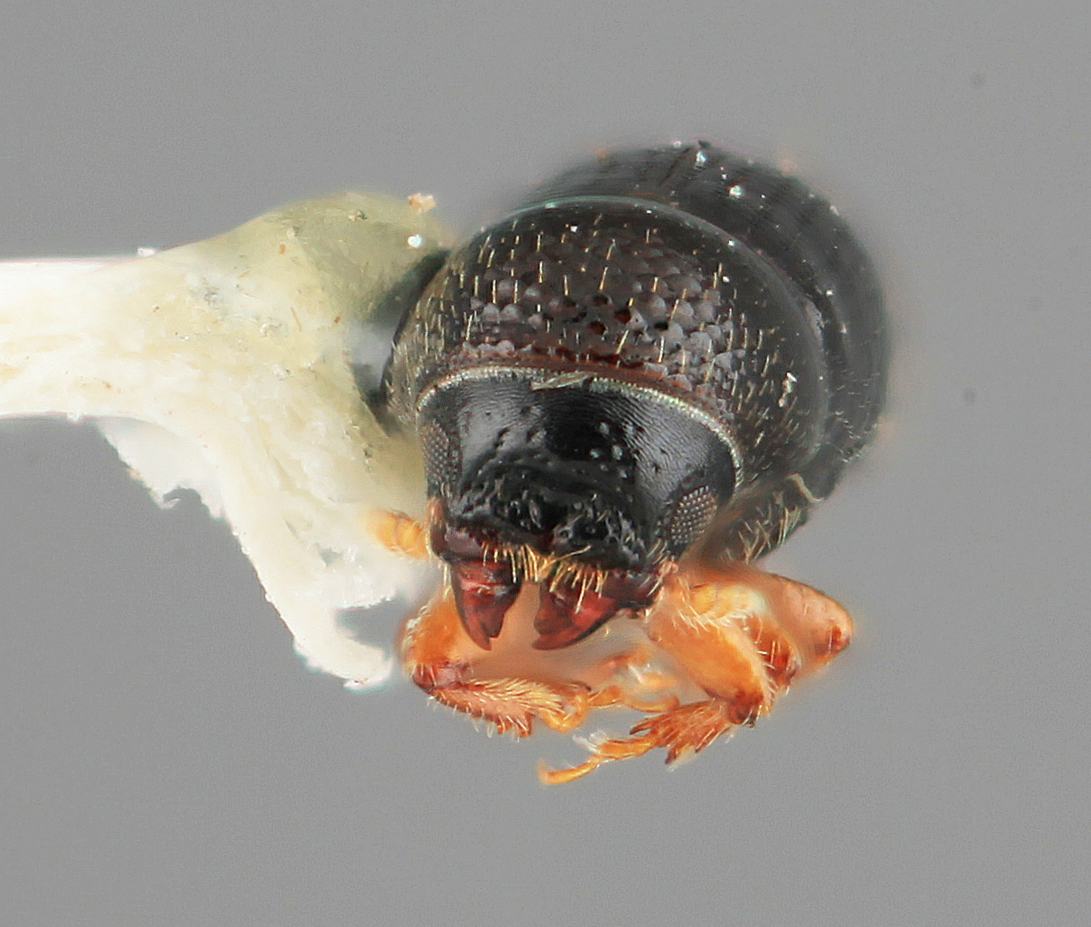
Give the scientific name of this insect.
Pityophthorus mendosus
